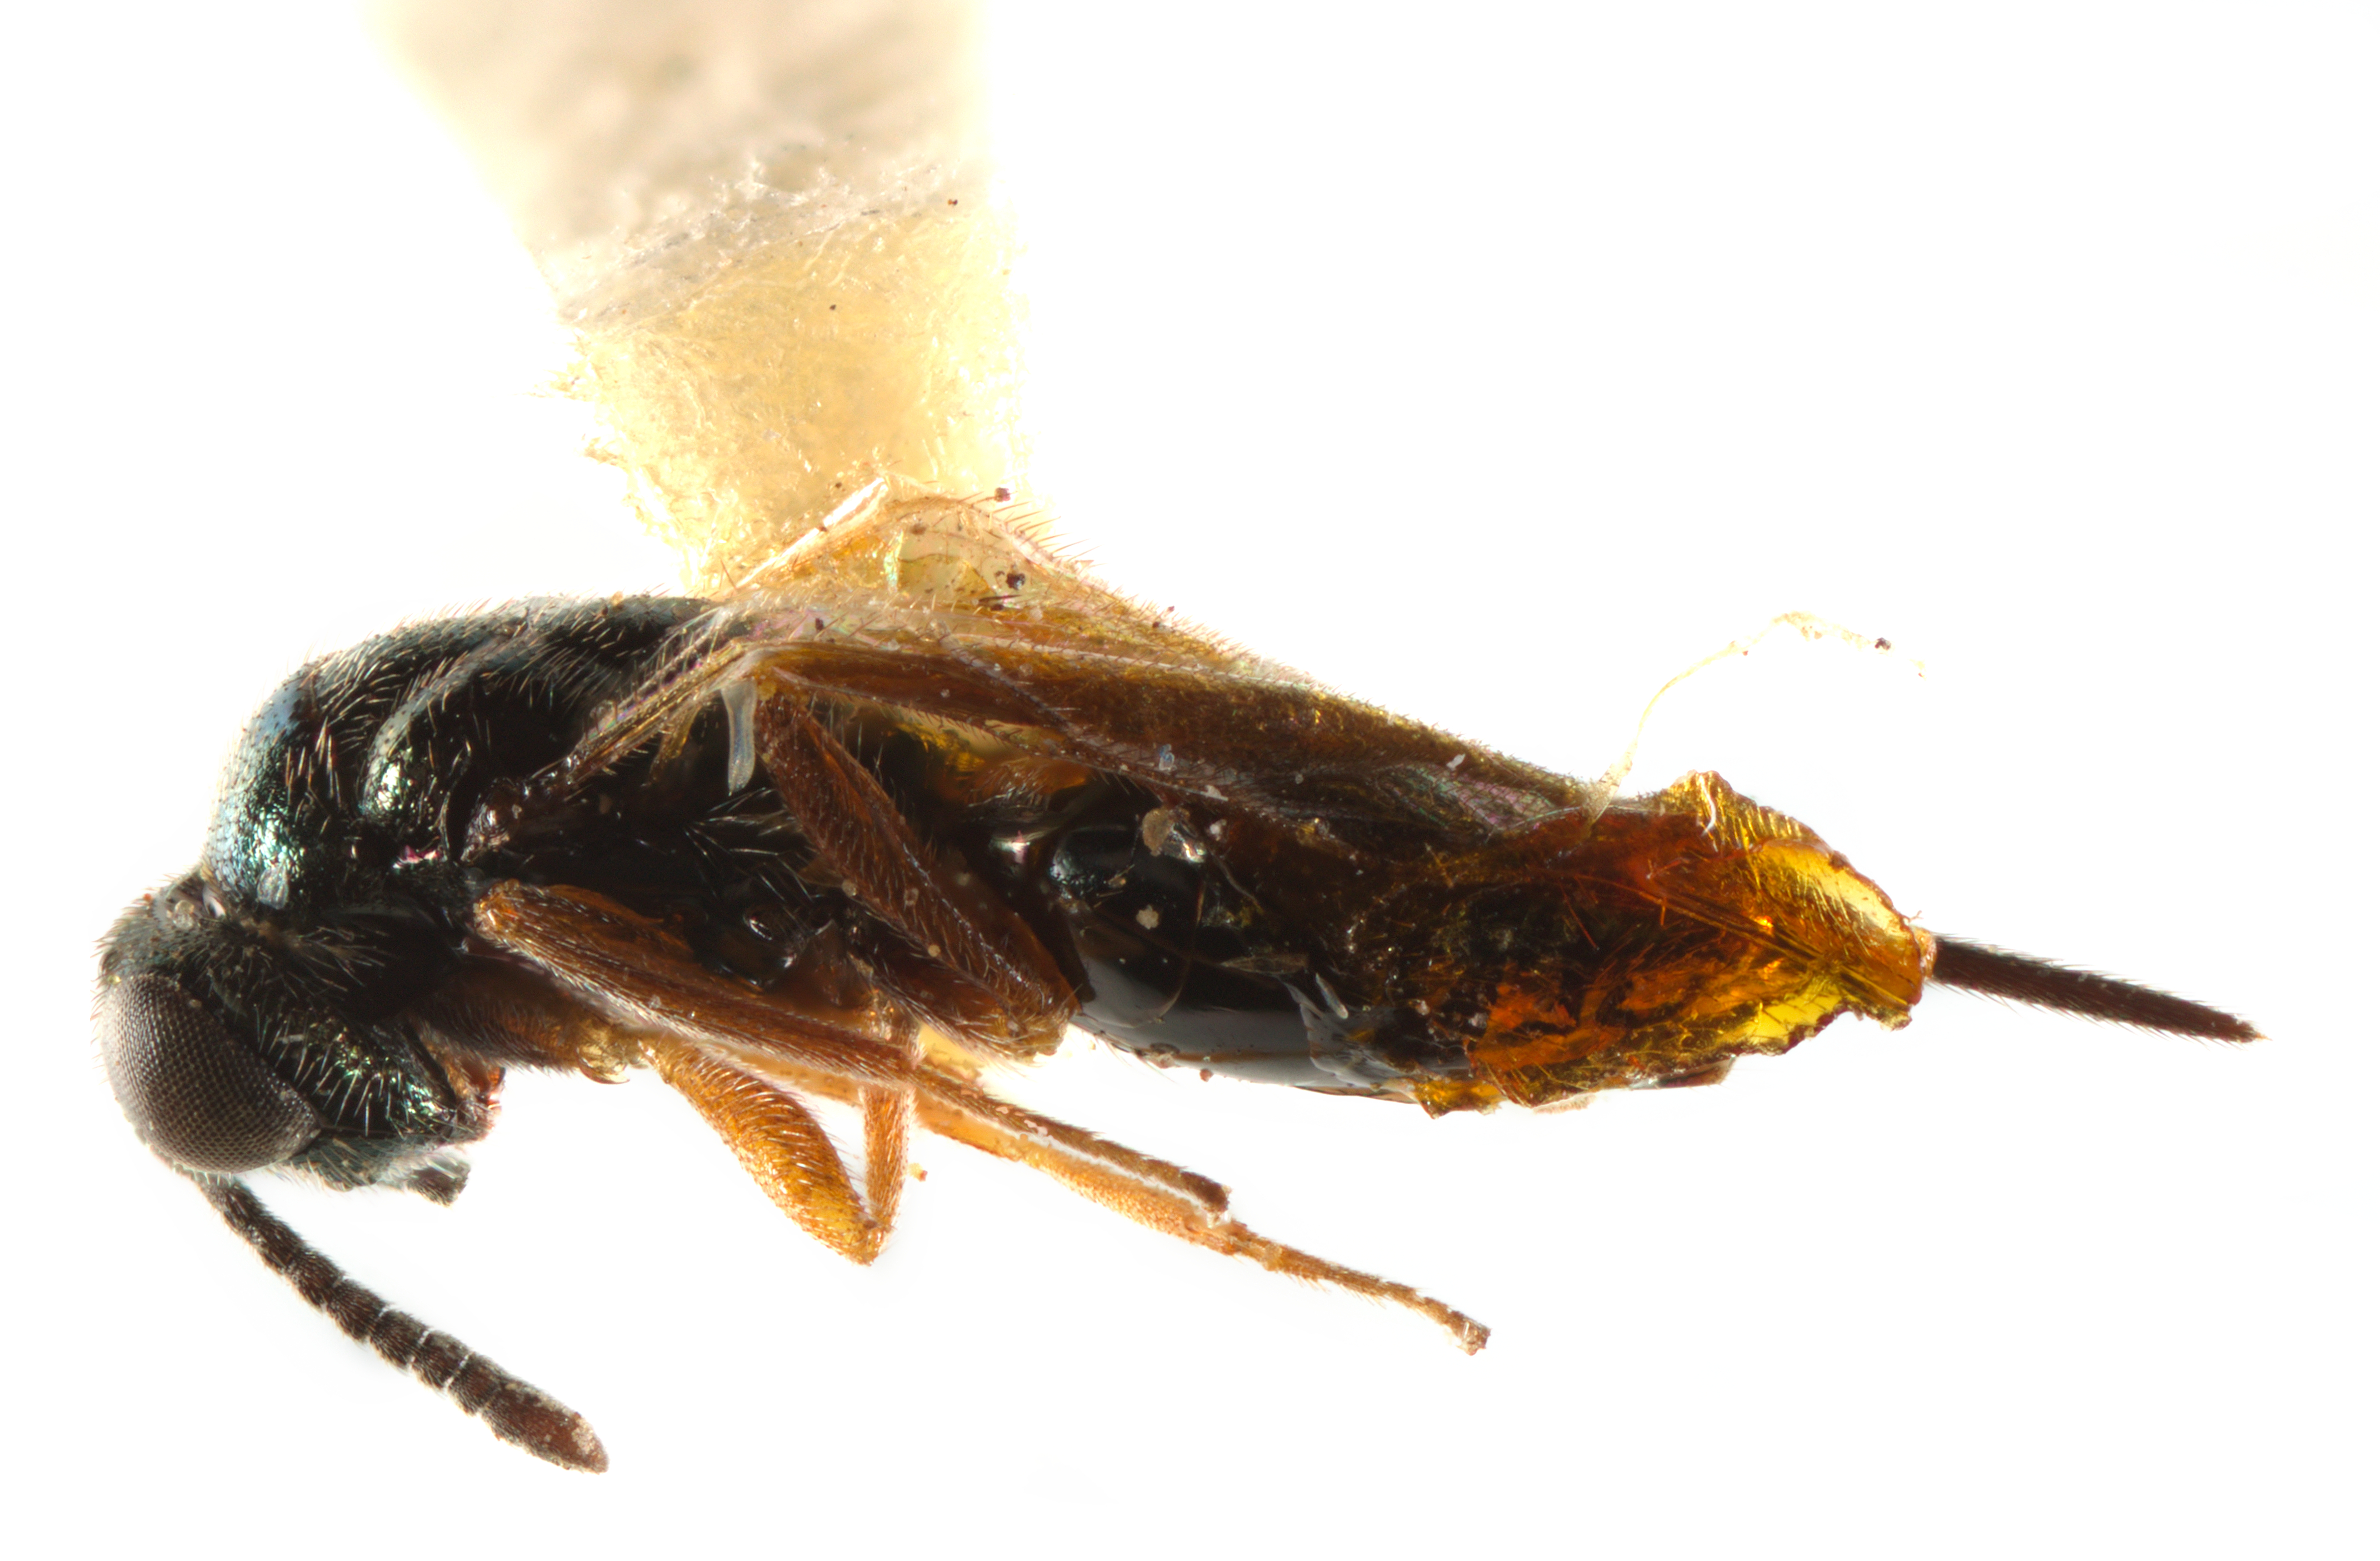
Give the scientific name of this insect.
Hyperimerus corvus
